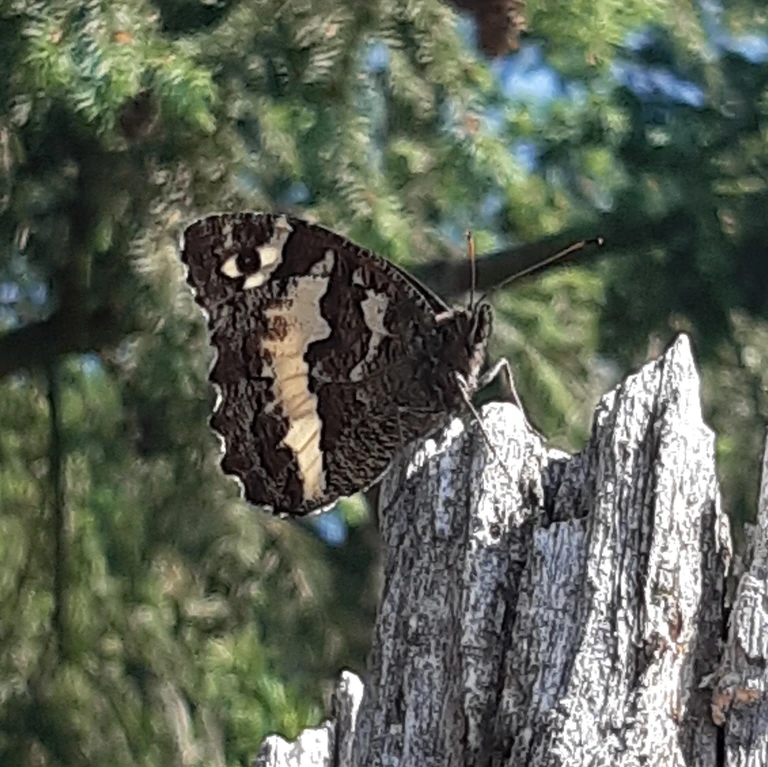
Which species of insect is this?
Brintesia circe
